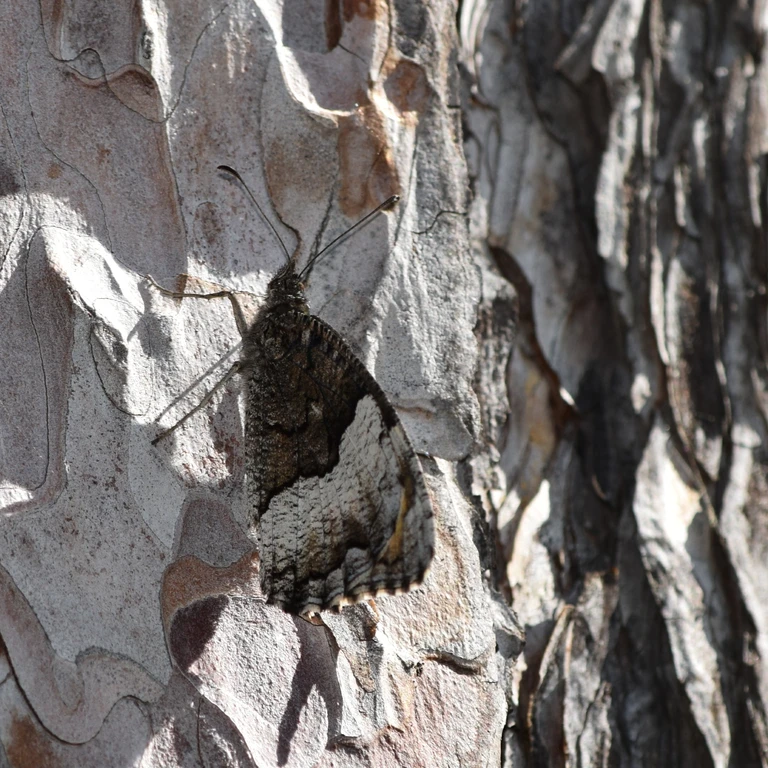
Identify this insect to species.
Hipparchia alcyone
